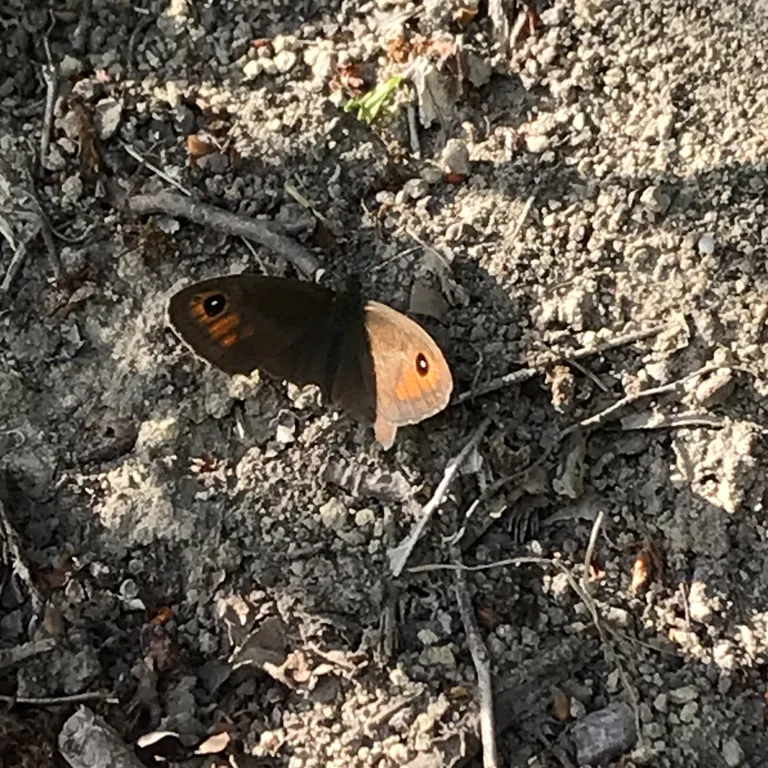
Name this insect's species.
Lasiommata maera (also Pararge maera)
